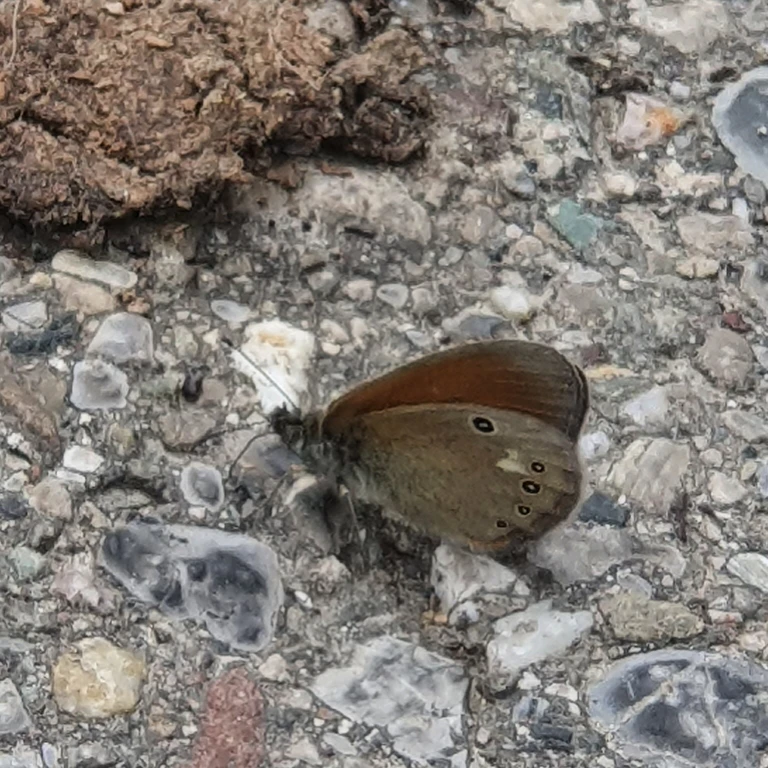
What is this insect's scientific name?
Coenonympha glycerion (also Coenonympha iphis)
